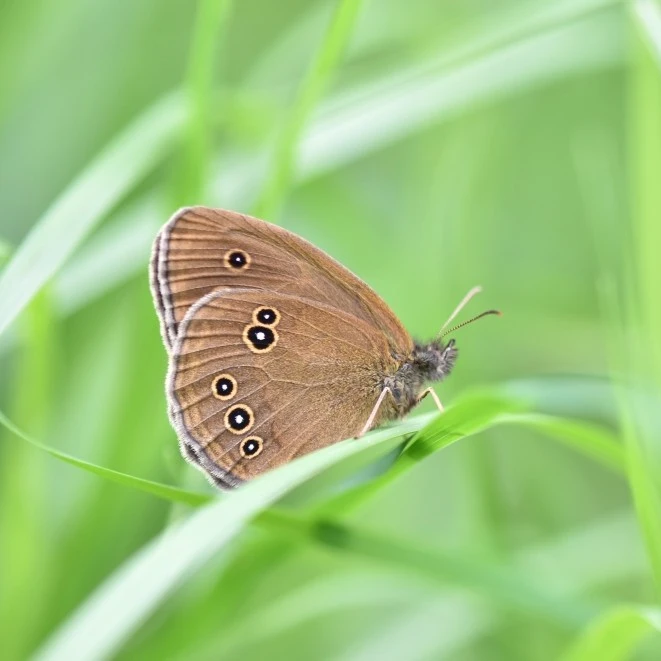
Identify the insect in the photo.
Aphantopus hyperantus
